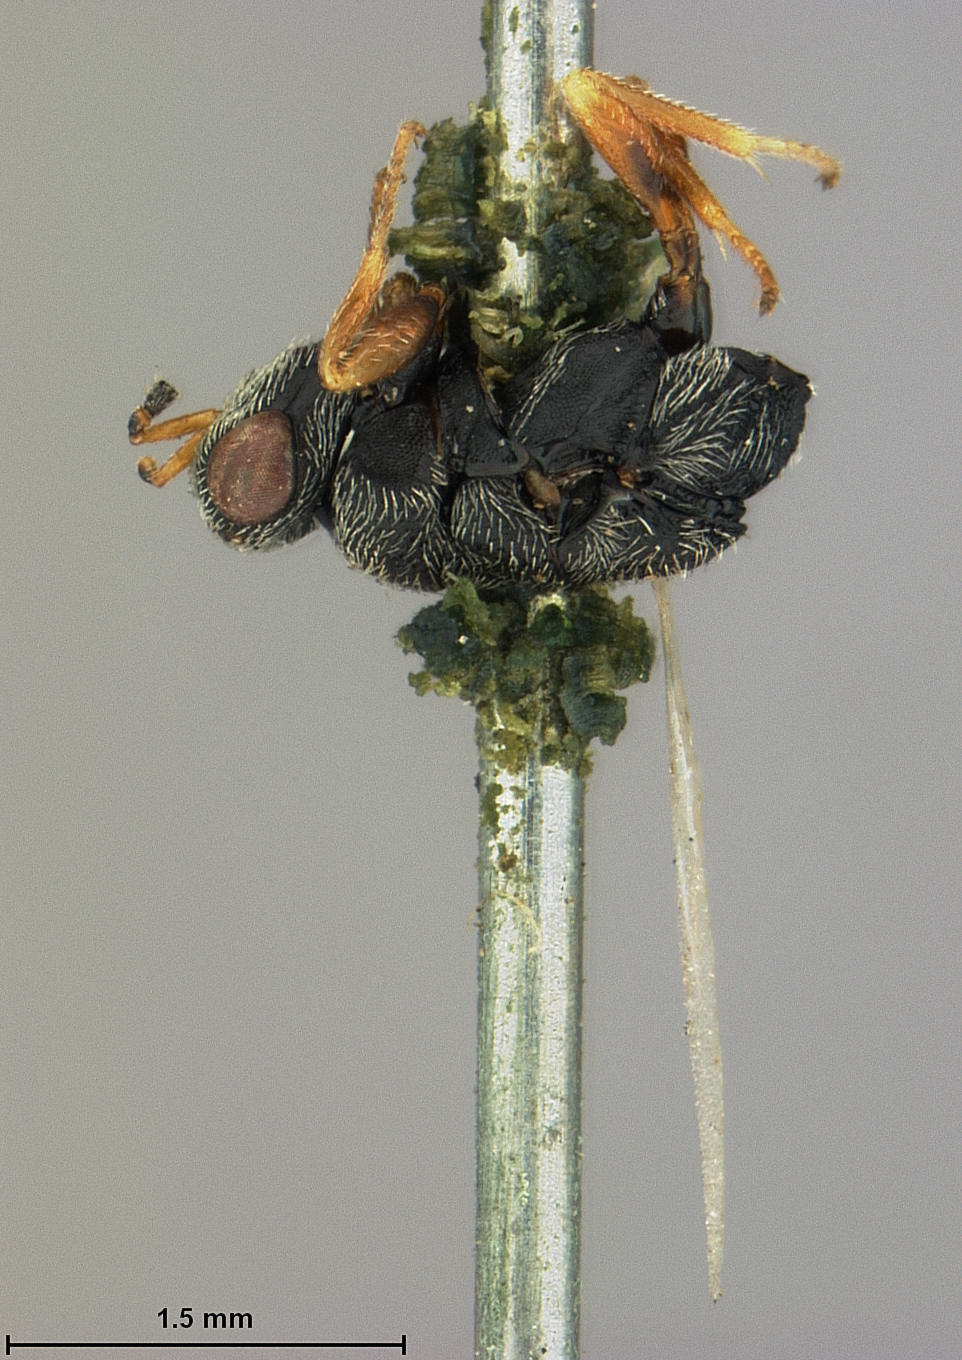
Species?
Isosoma montanum
